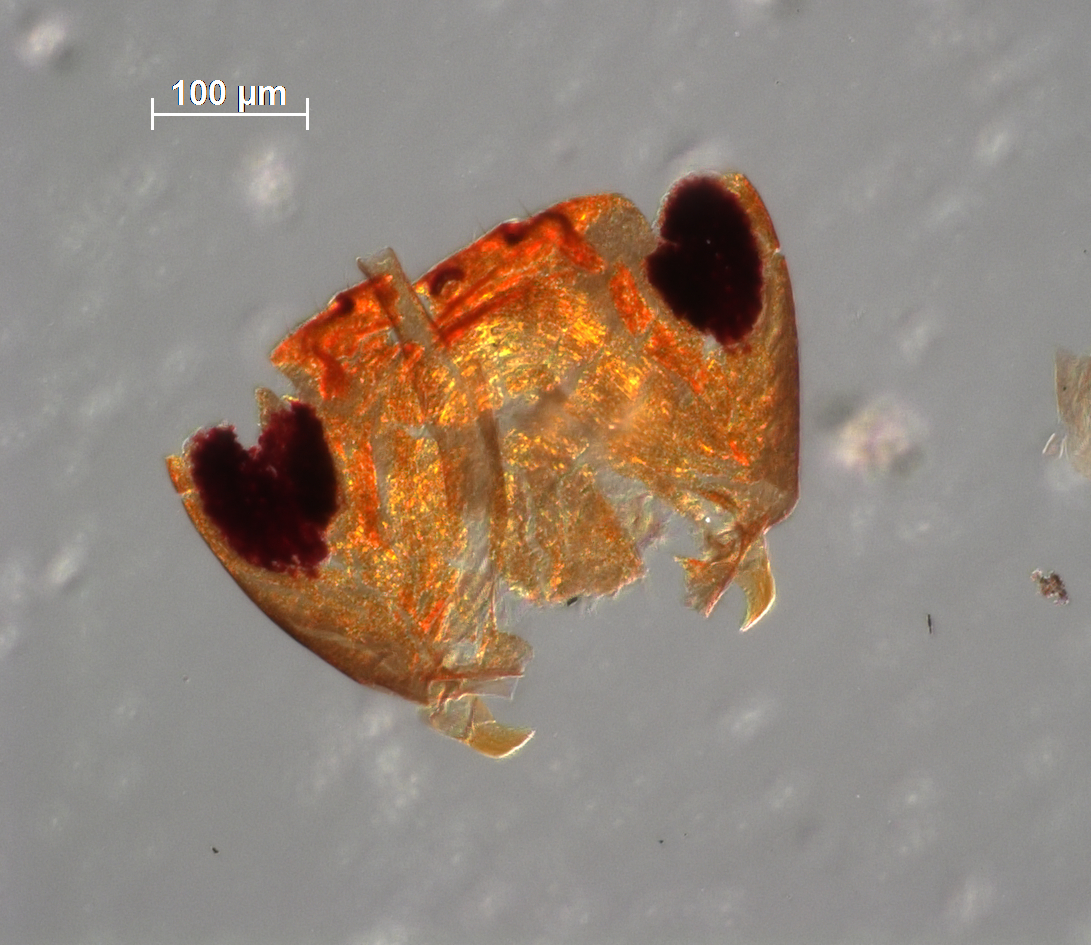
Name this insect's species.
Rhopoideus fuscus
